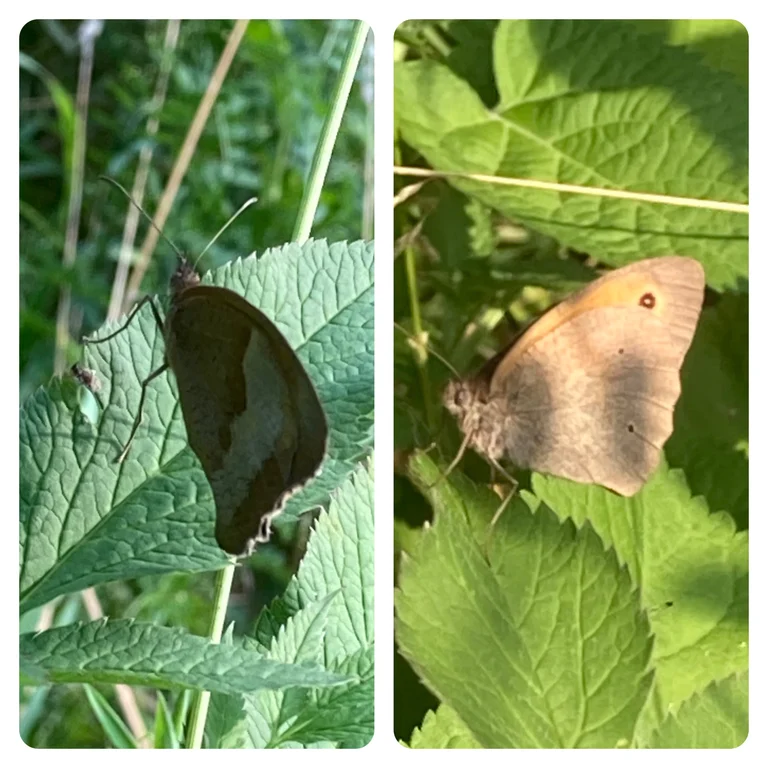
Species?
Maniola jurtina
